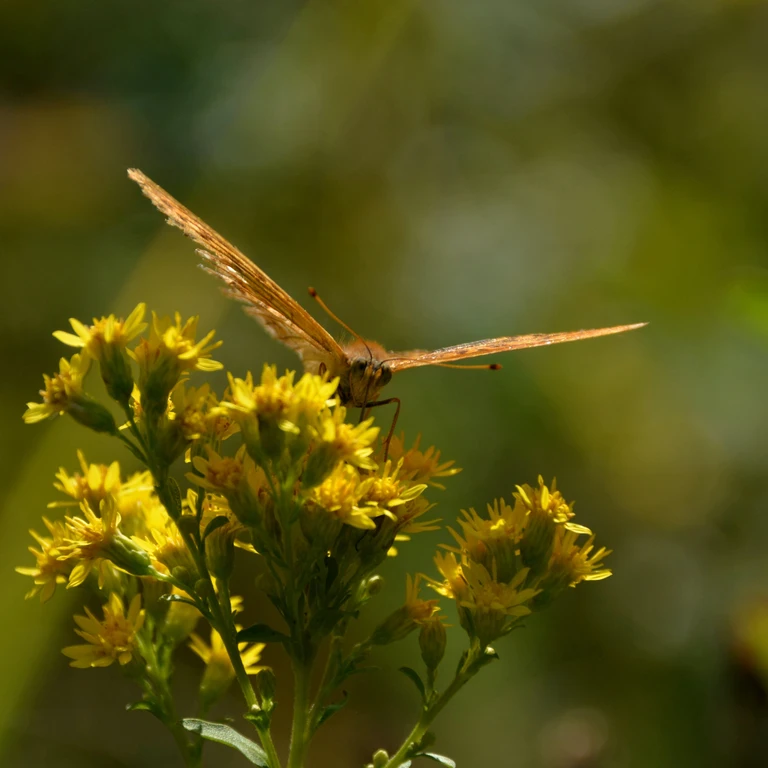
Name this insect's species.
Argynnis paphia
